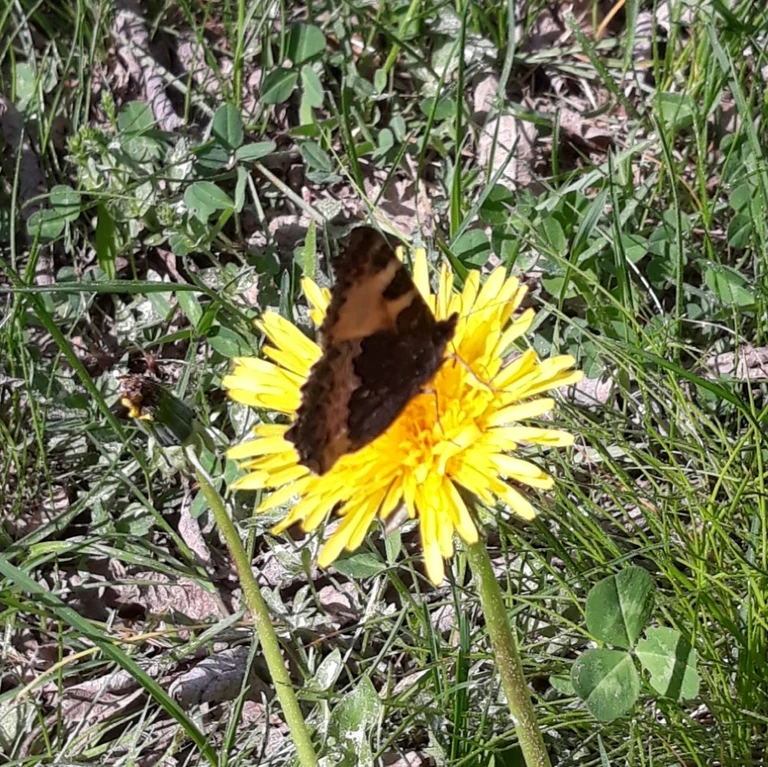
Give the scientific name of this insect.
Aglais urticae
